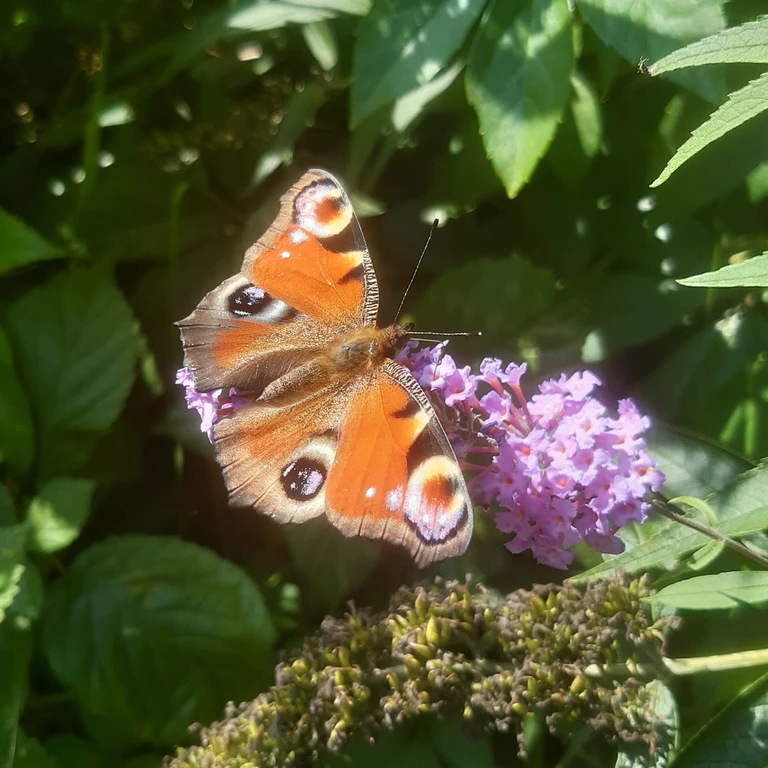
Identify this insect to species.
Aglais io
